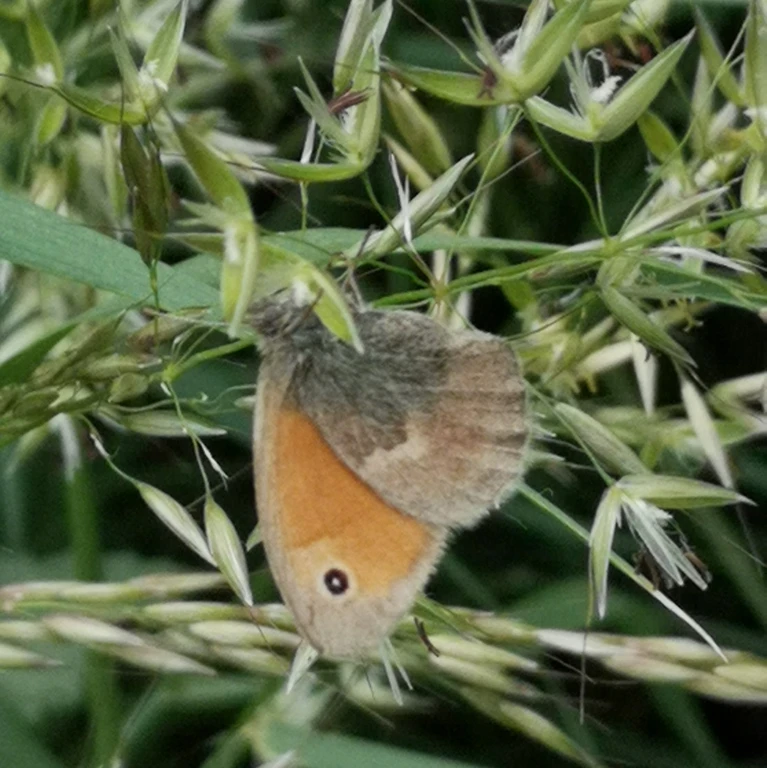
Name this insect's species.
Coenonympha pamphilus
